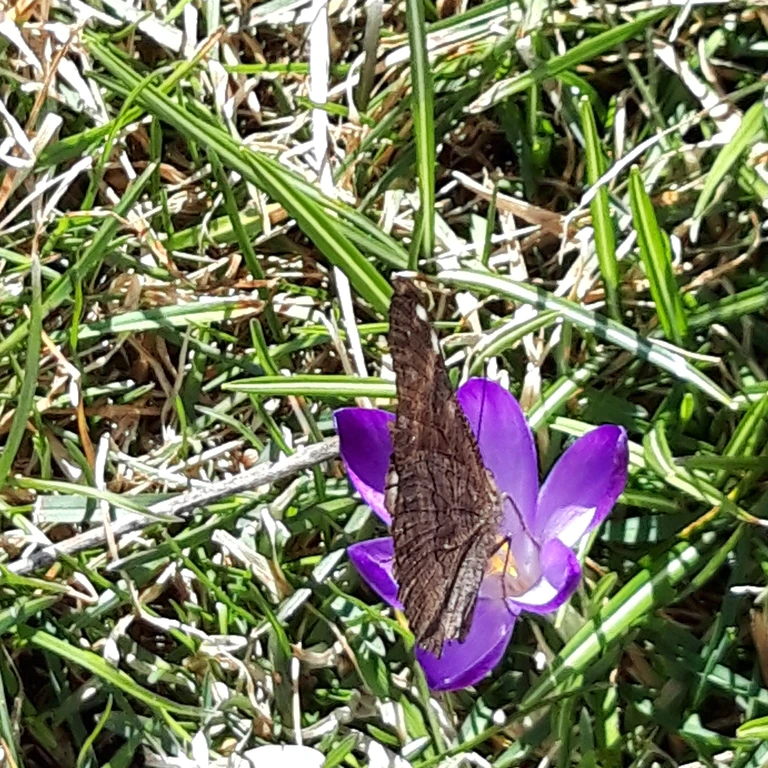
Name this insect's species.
Aglais io
